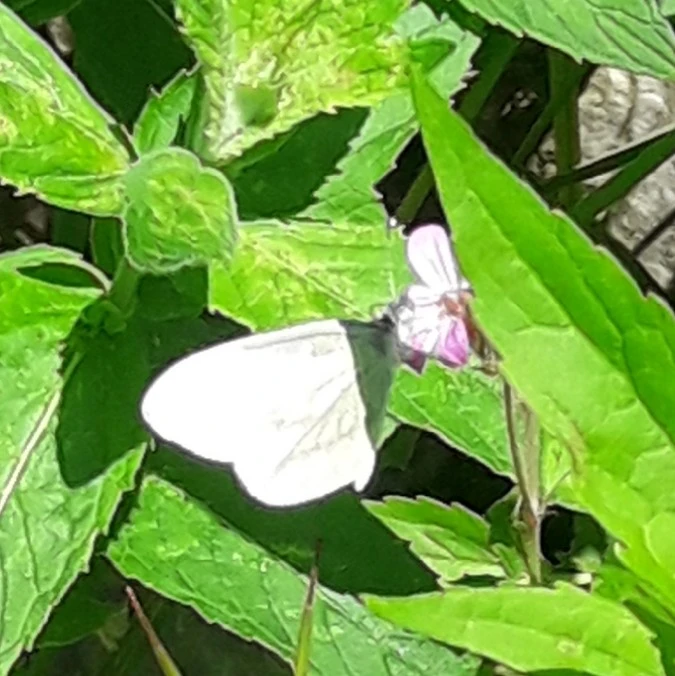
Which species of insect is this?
Leptidea sinapis/juvernica
